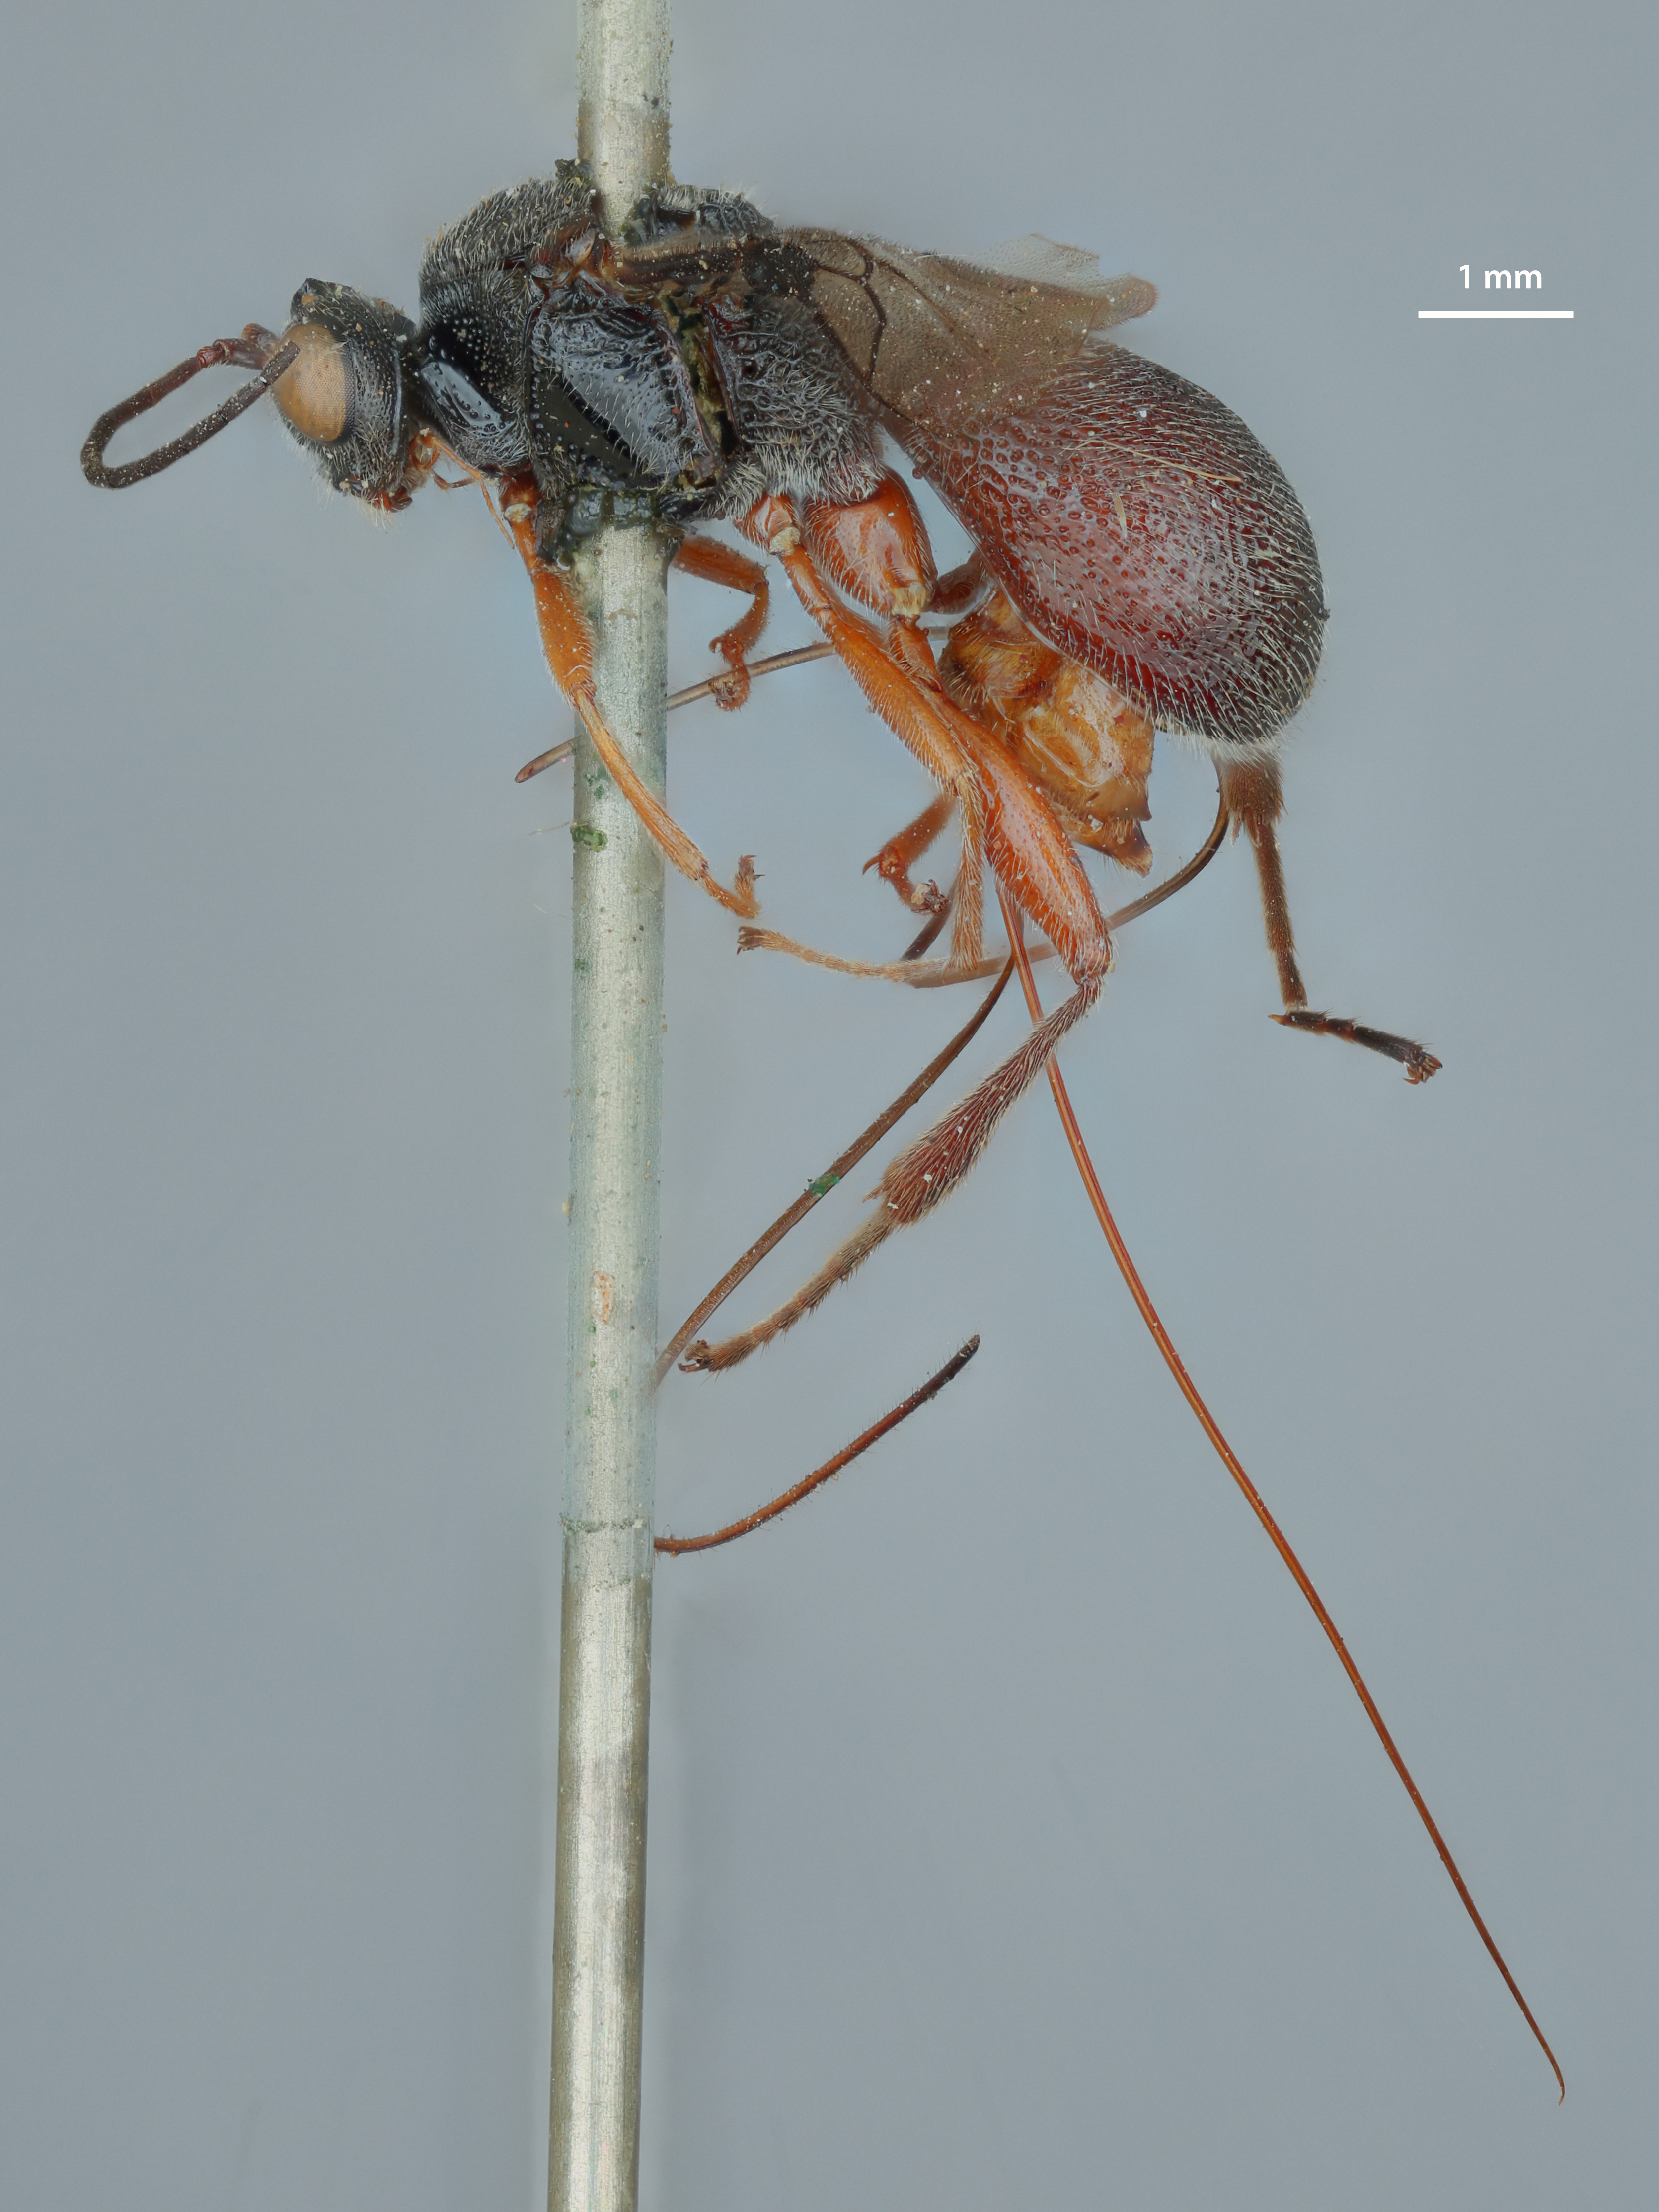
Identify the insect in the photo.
Urosigalphus armatus
